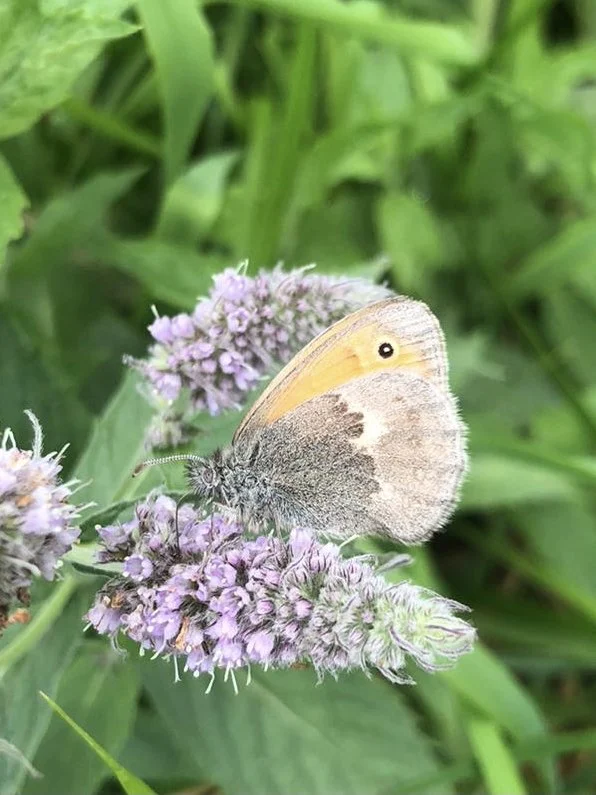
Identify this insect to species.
Coenonympha pamphilus
